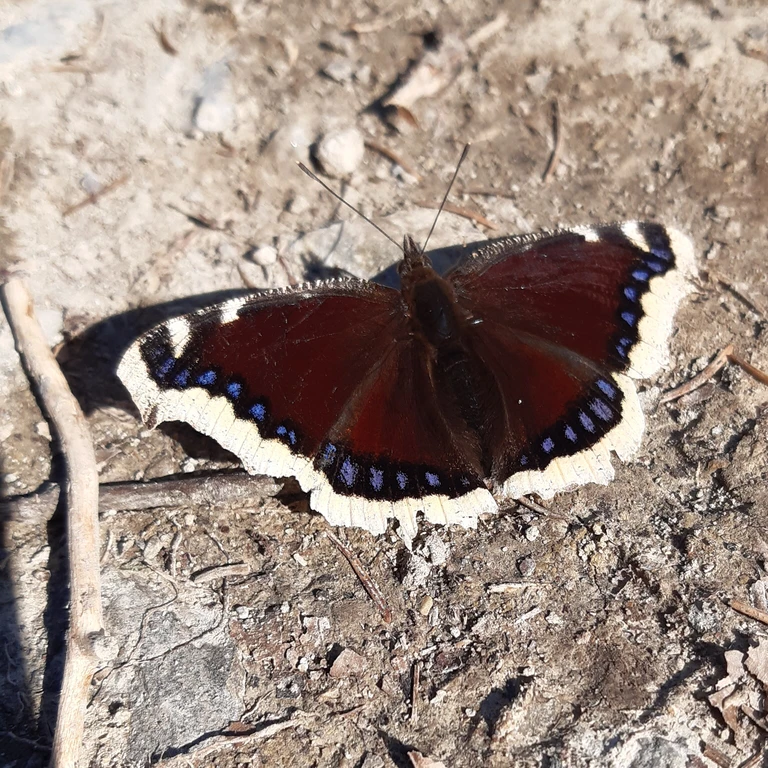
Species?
Nymphalis antiopa
